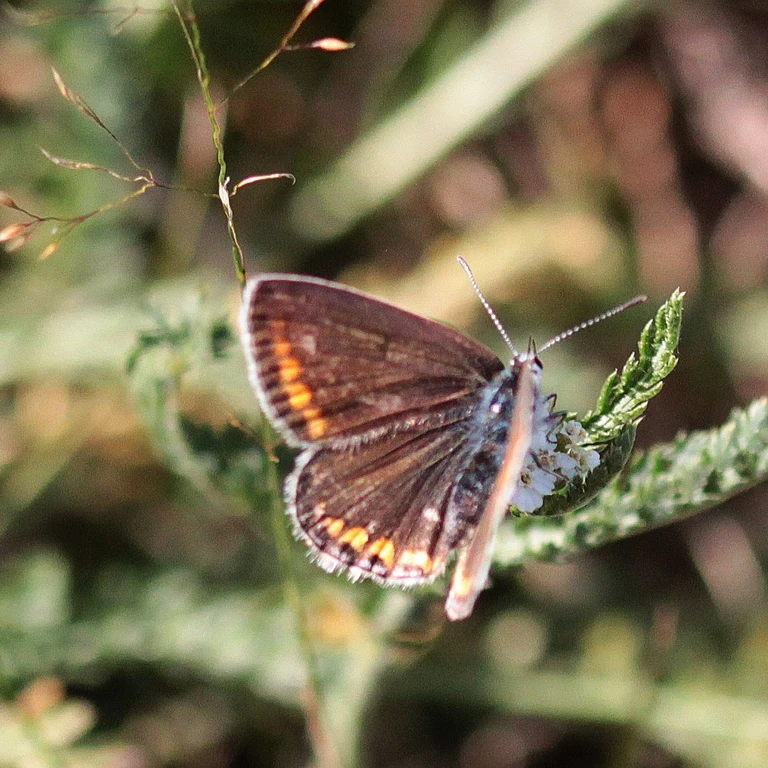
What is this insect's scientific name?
Polyommatus icarus
